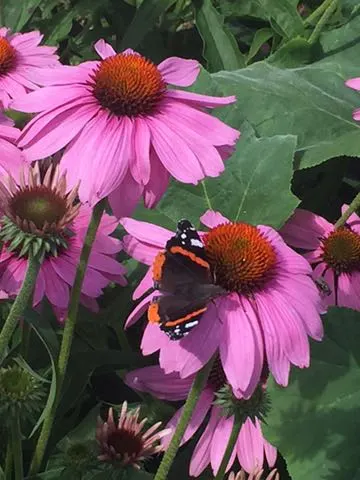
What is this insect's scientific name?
Vanessa atalanta
